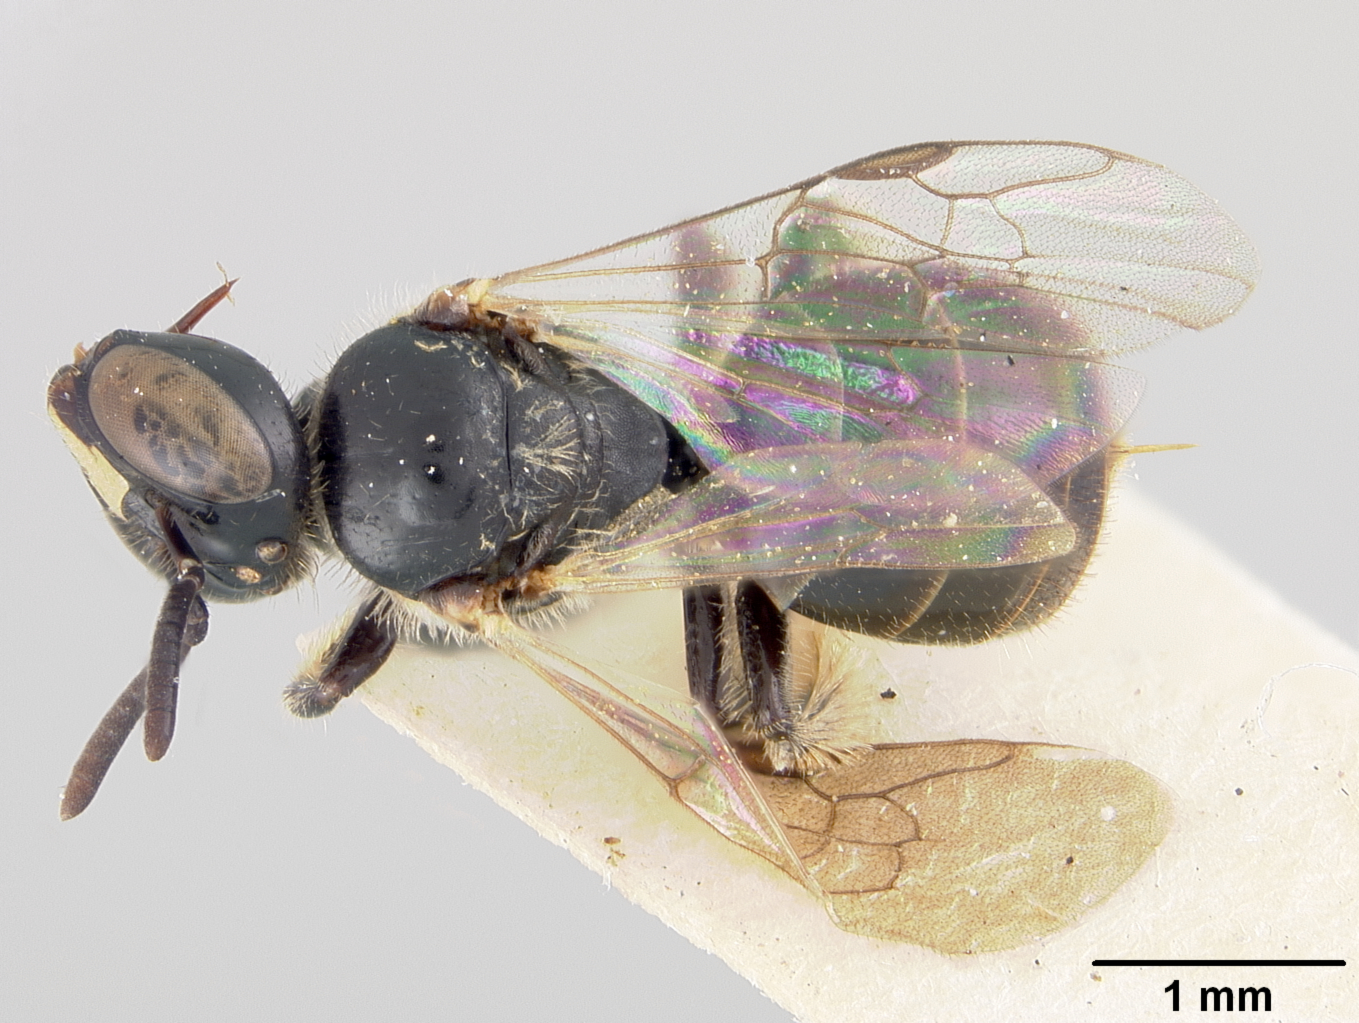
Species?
Allodape puangensis
